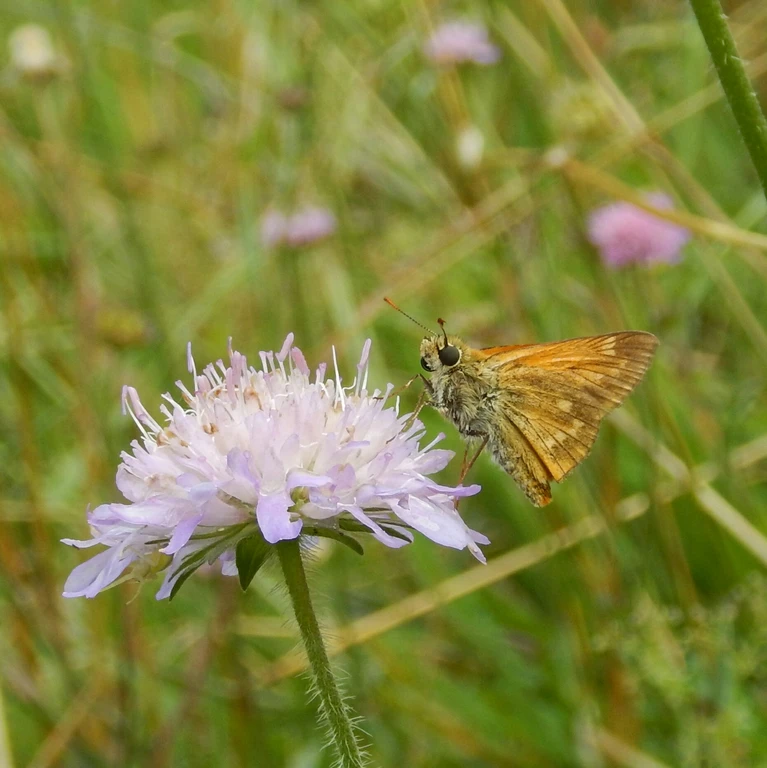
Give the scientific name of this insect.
Ochlodes sylvanus (also Ochlodes venata)
